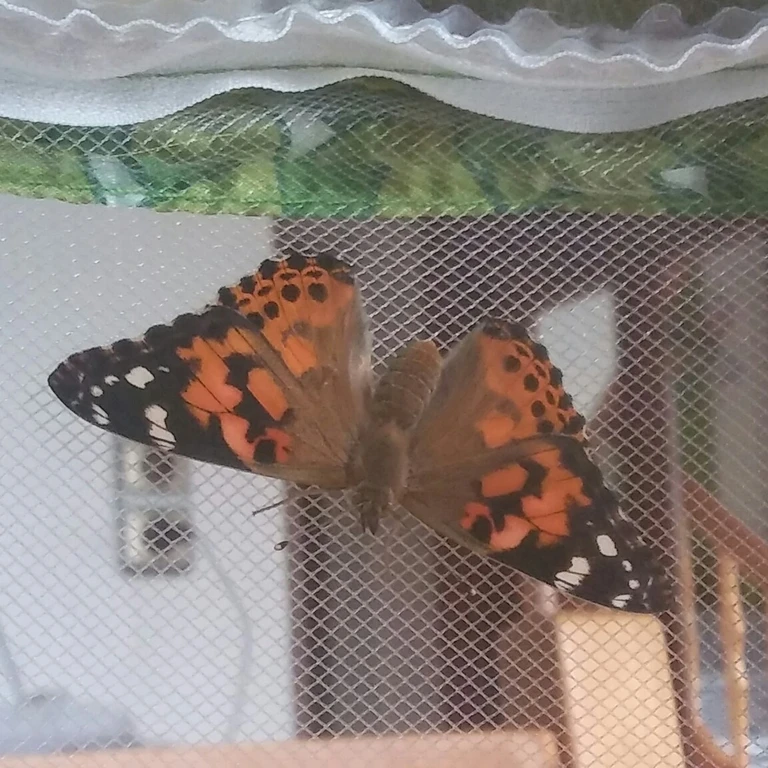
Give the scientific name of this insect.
Vanessa cardui
